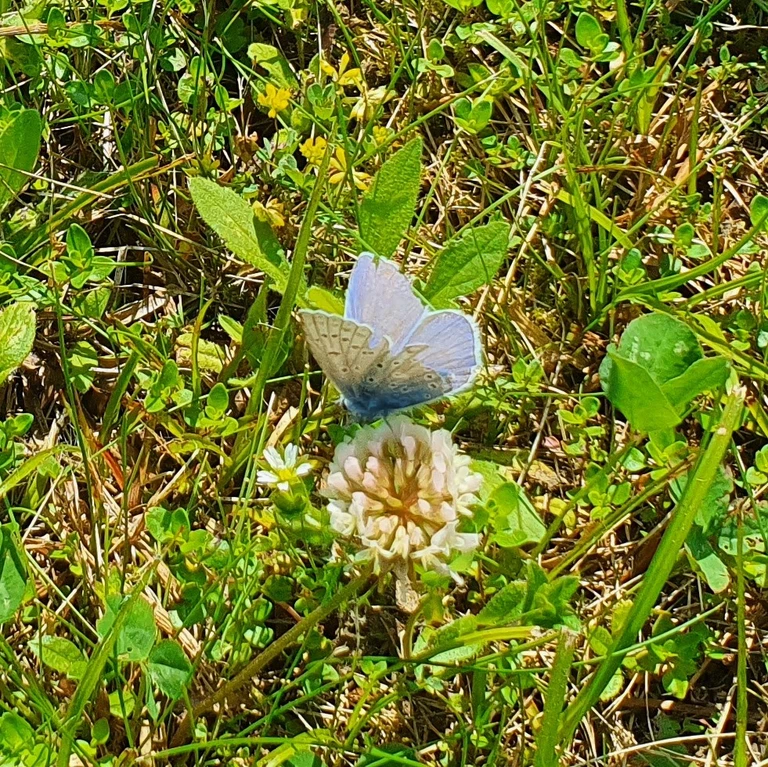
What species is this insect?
Polyommatus icarus
